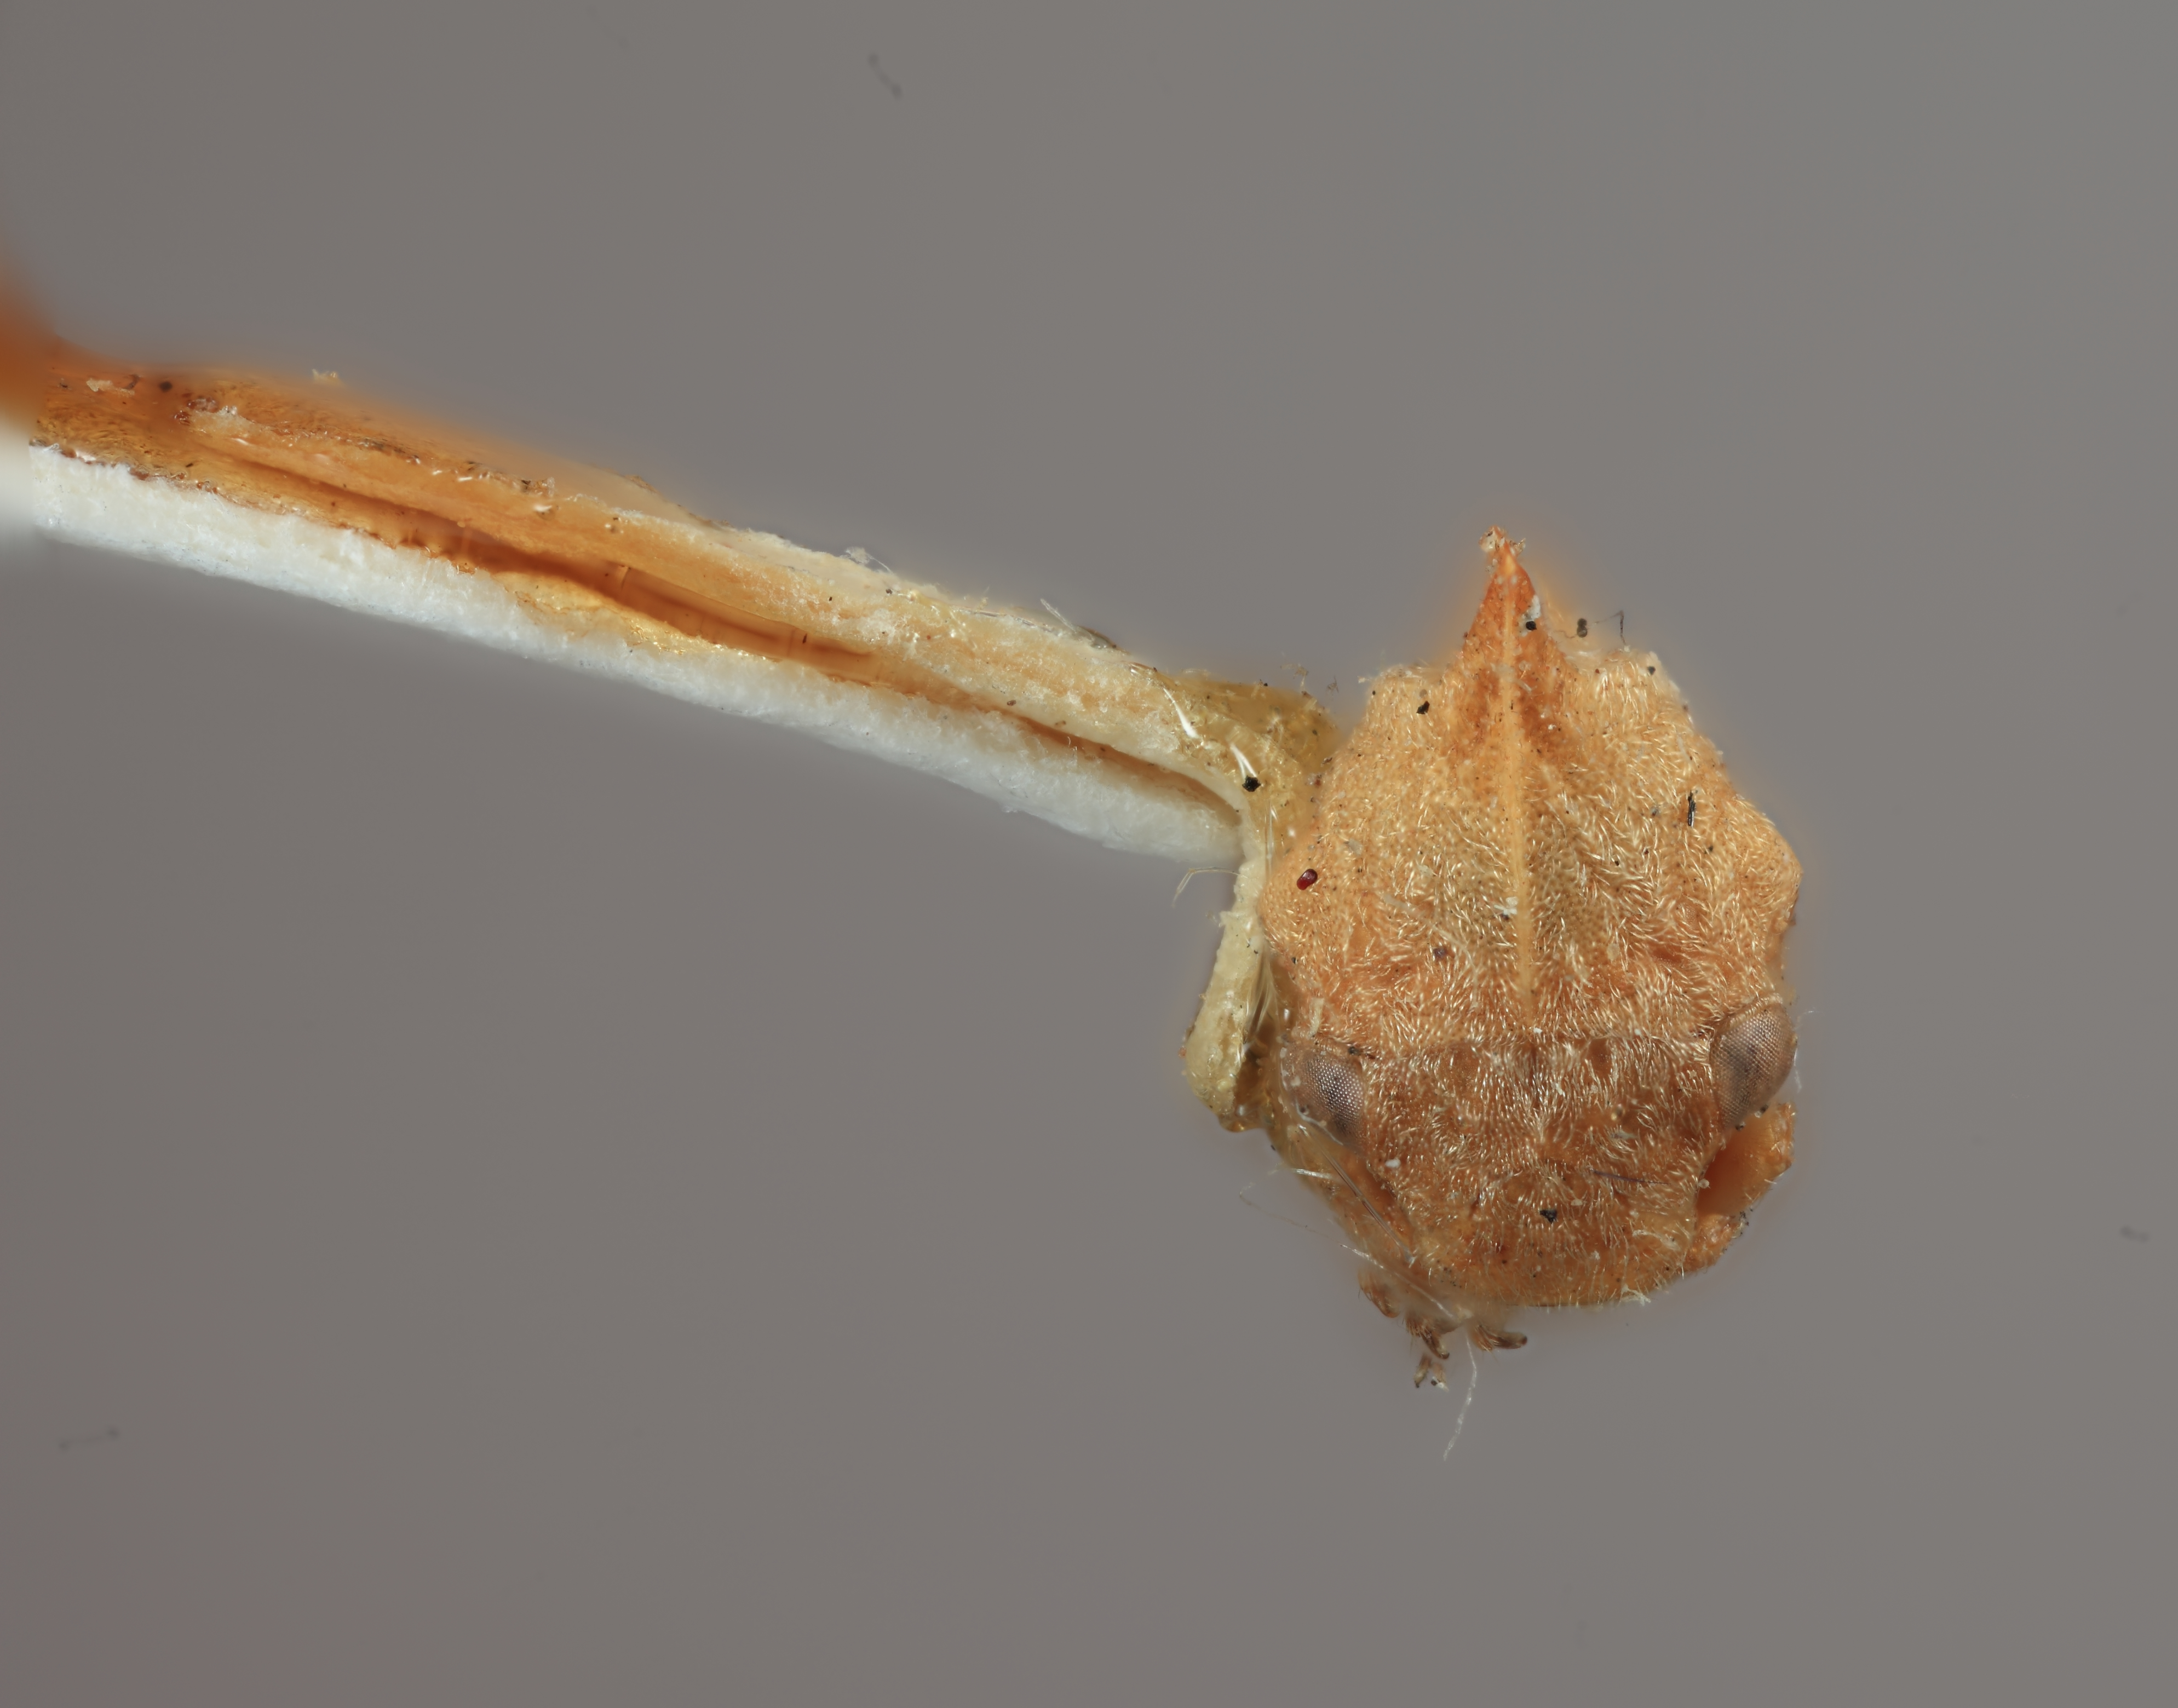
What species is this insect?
Tritropidia utahensis
